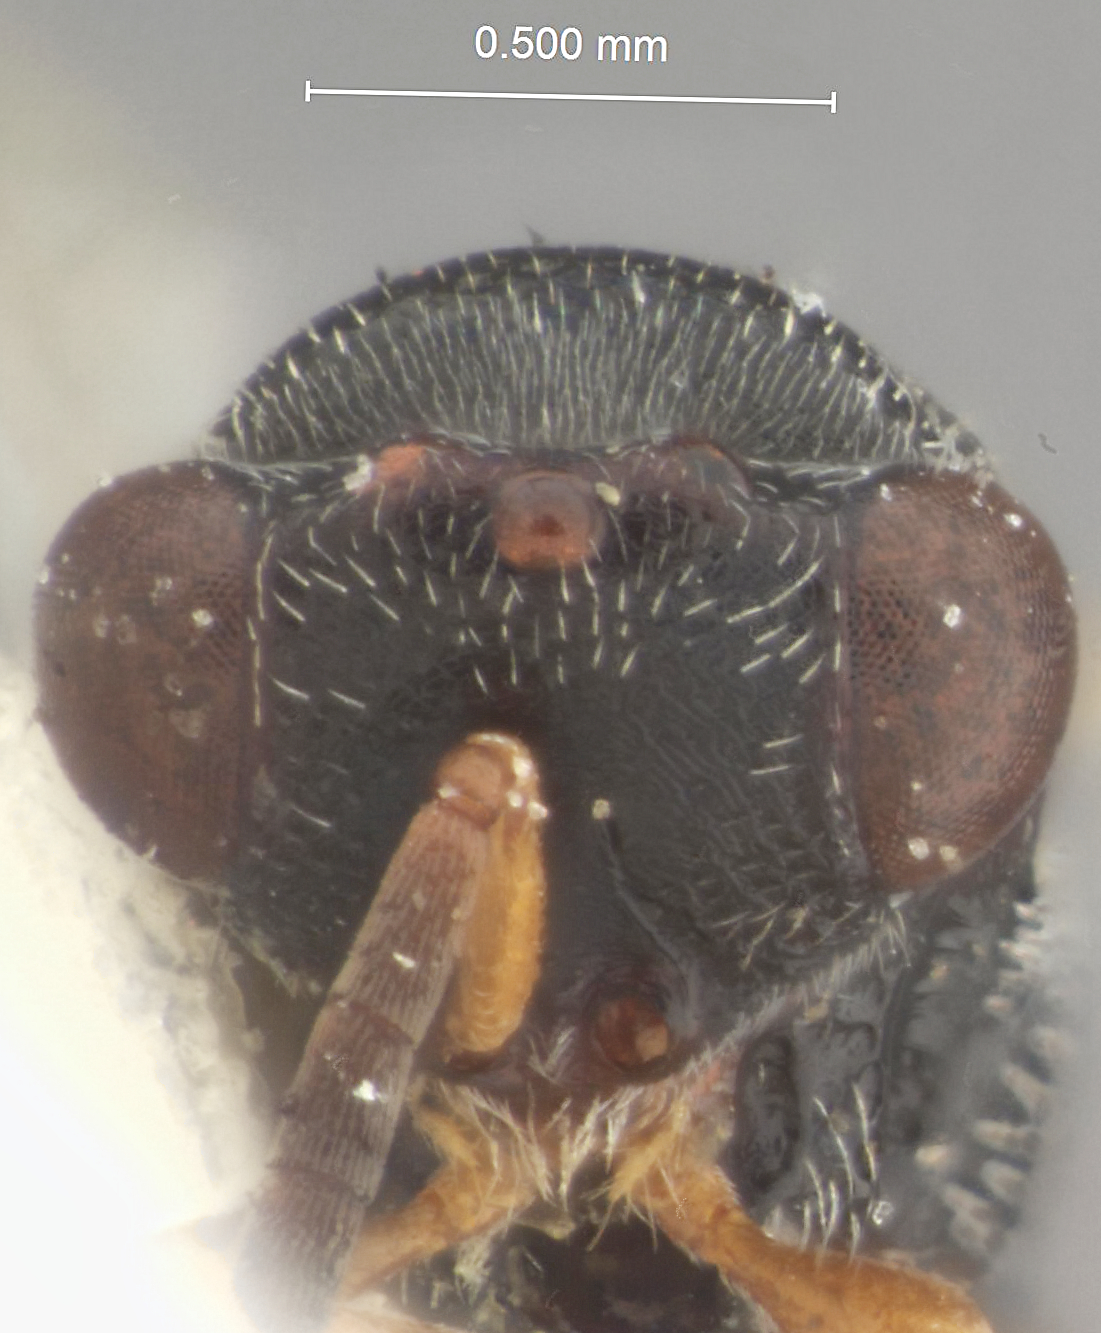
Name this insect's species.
Arretocera malabarensis
